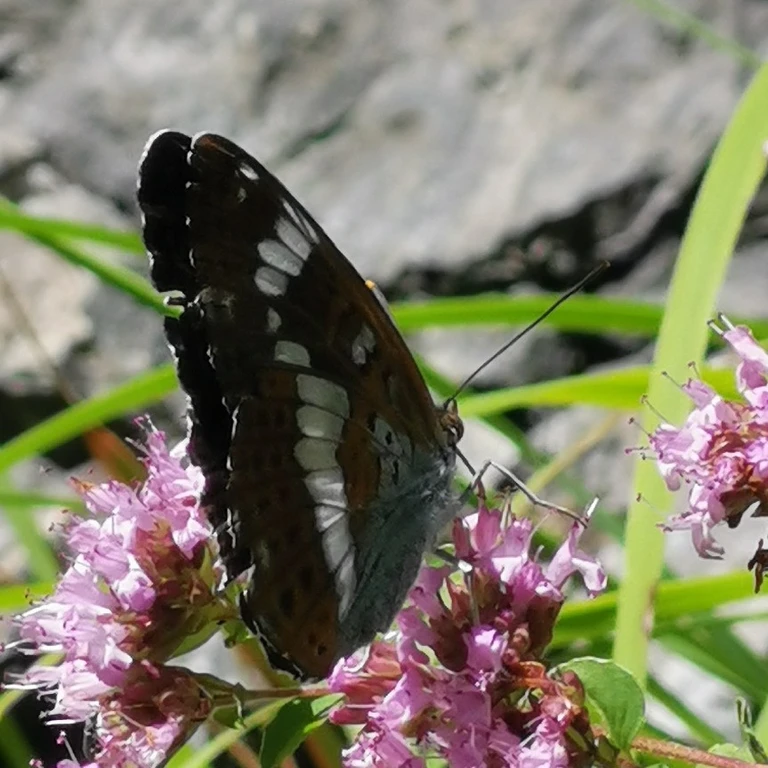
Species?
Limenitis camilla (also Ladoga camilla)
